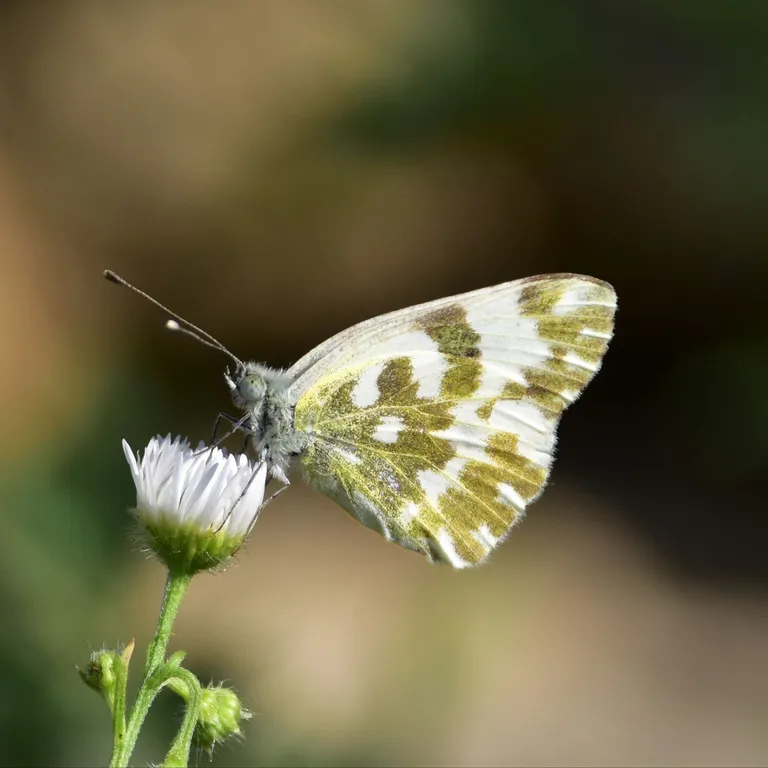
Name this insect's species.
Pontia edusa
